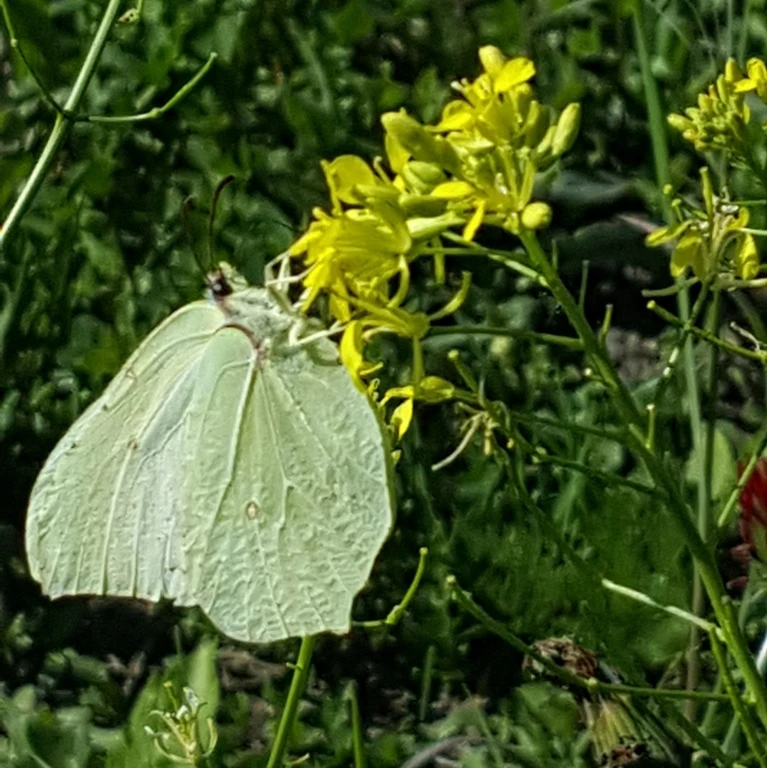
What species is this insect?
Gonepteryx rhamni
